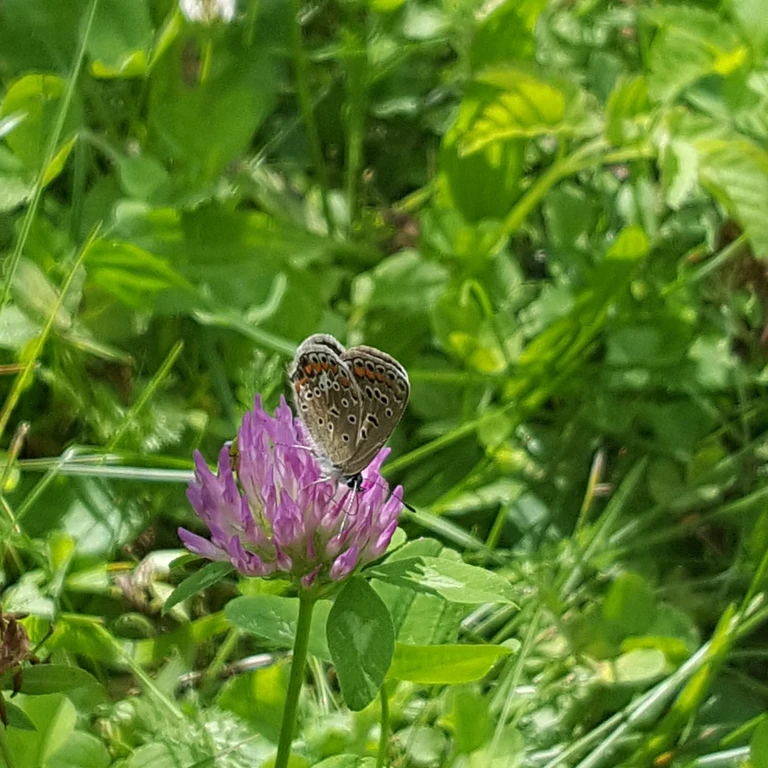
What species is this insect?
Polyommatus icarus
